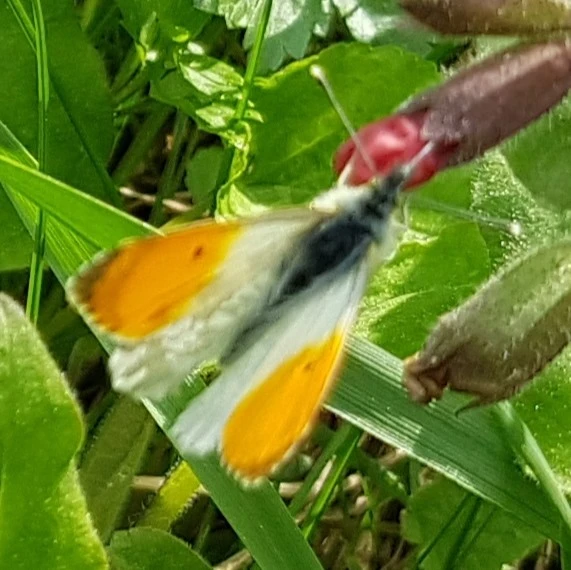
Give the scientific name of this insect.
Anthocharis cardamines
